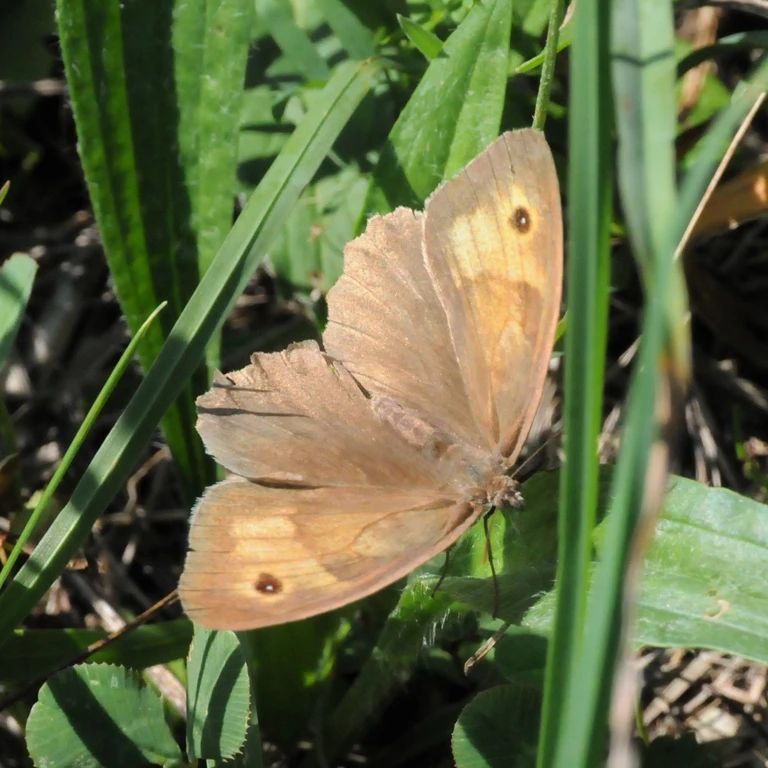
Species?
Maniola jurtina
